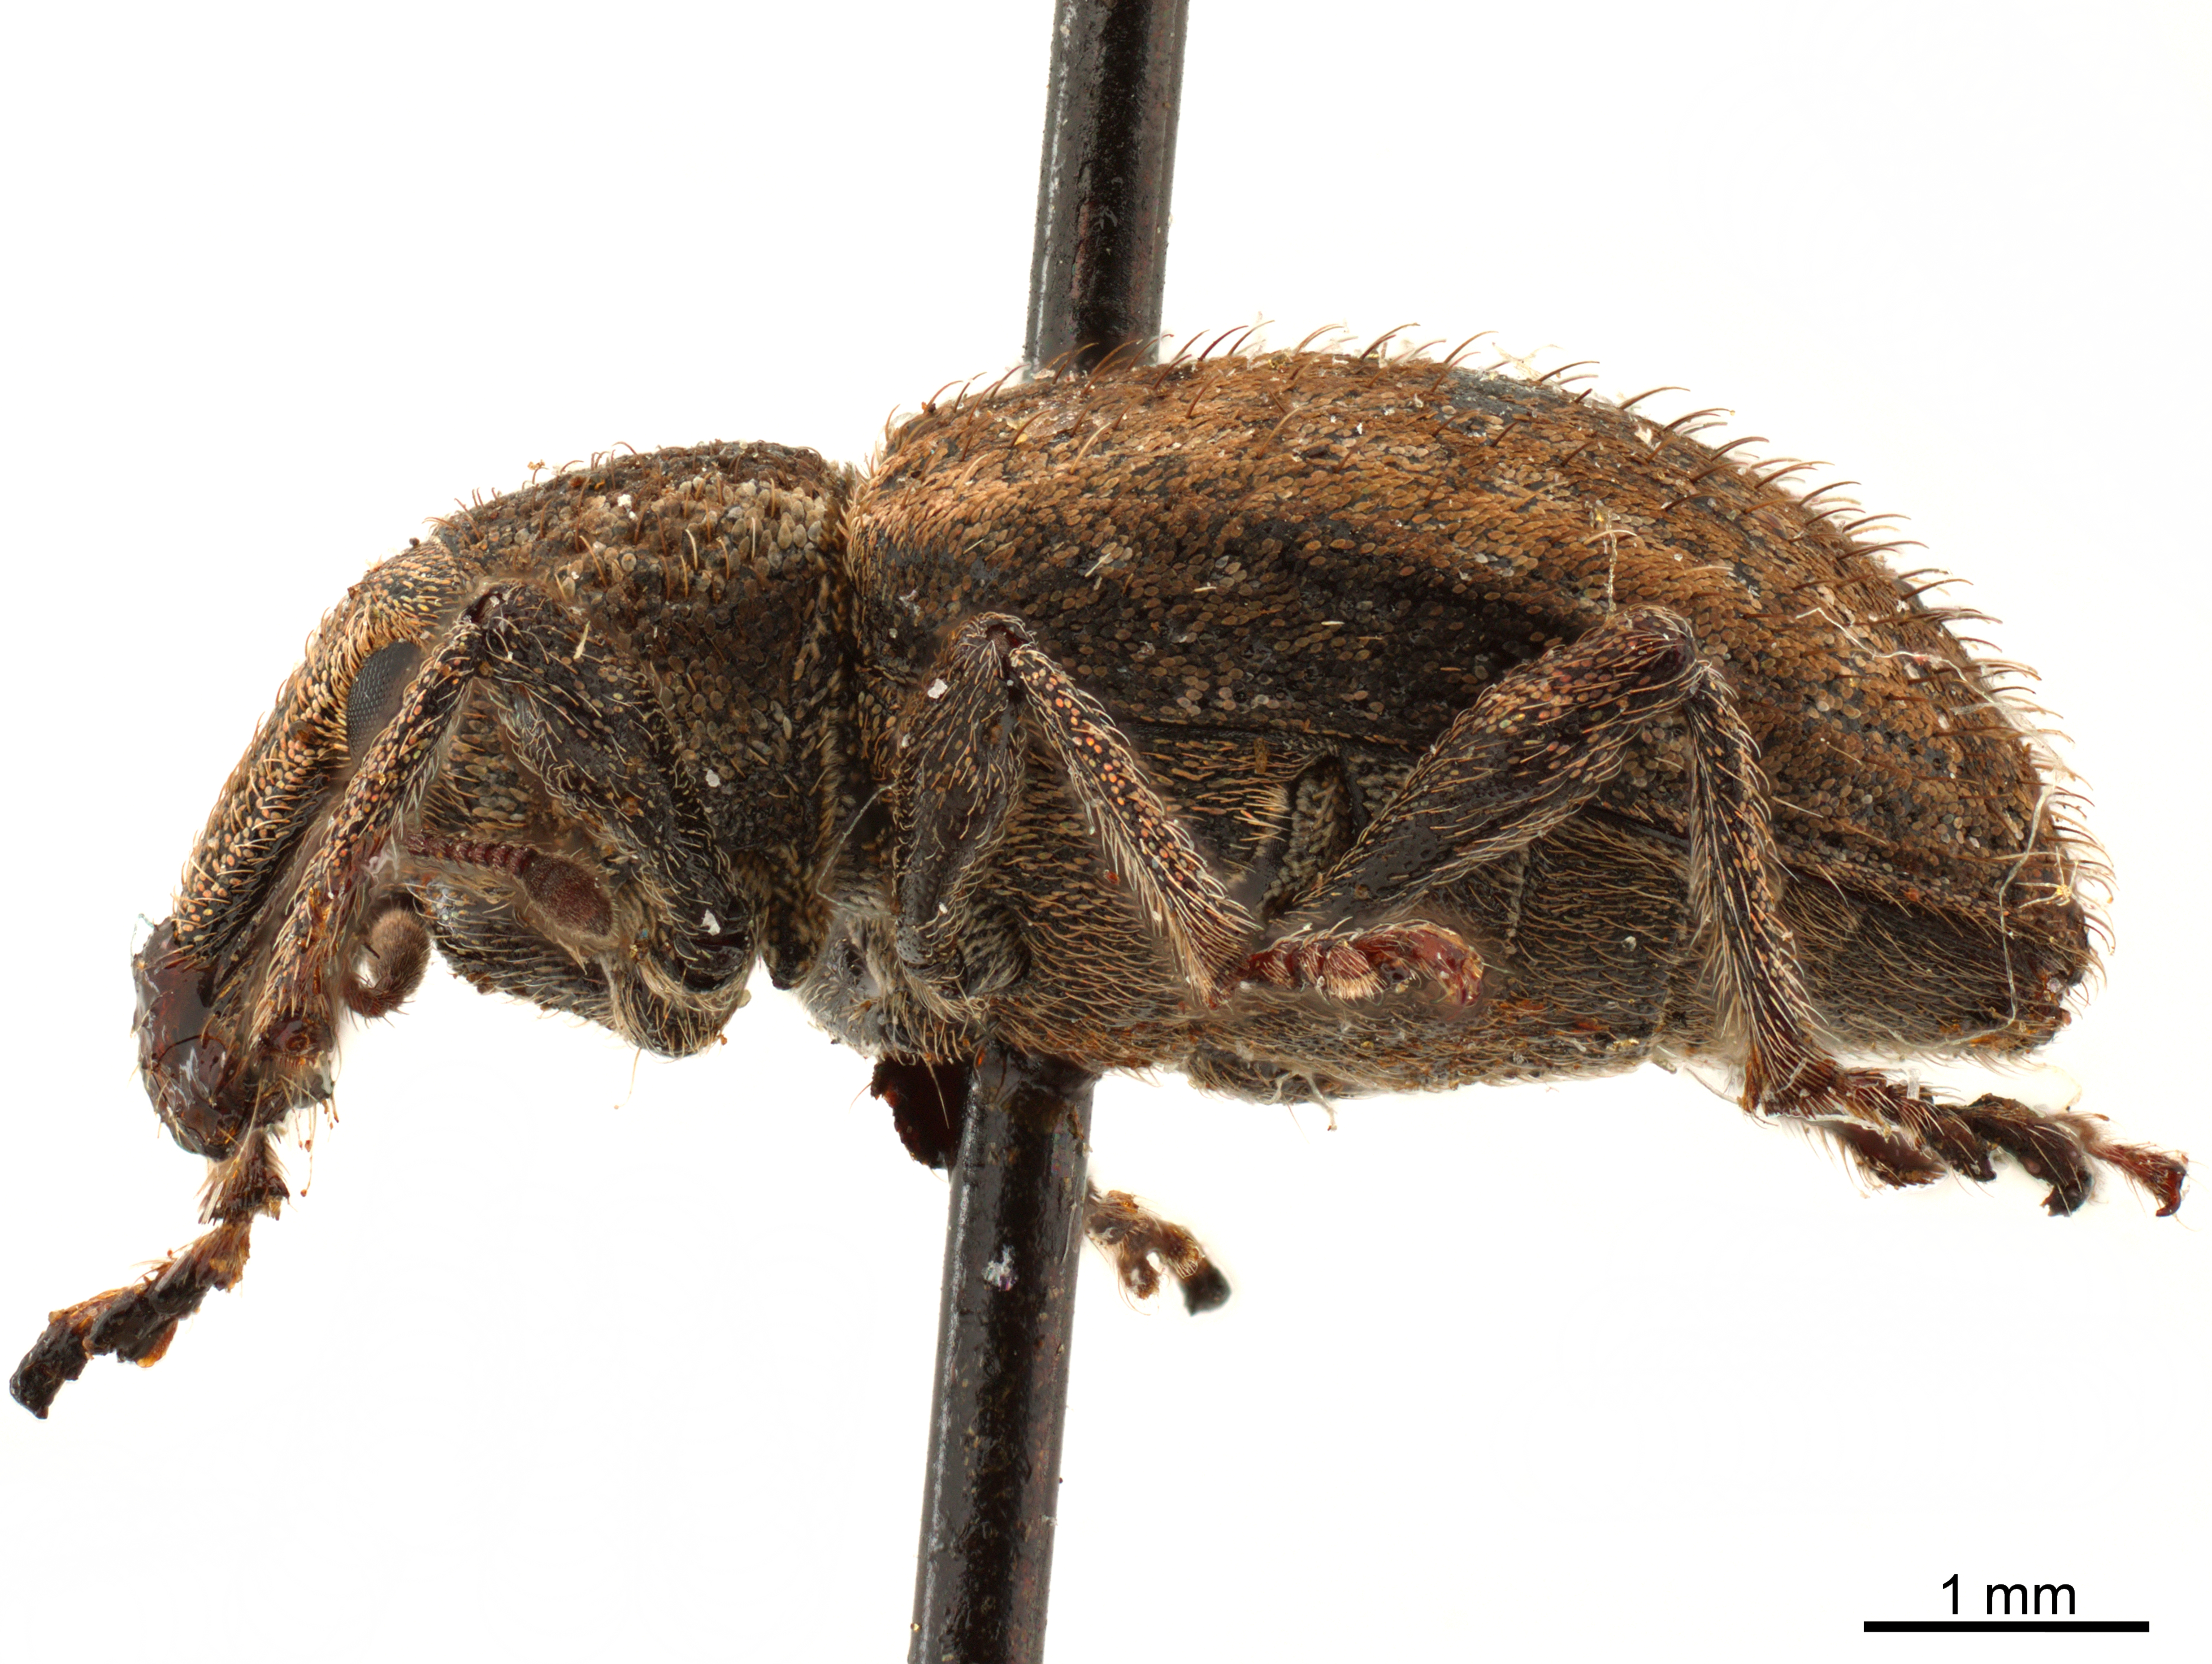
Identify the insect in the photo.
Graptus nictitans (also Alophus nictitans)
